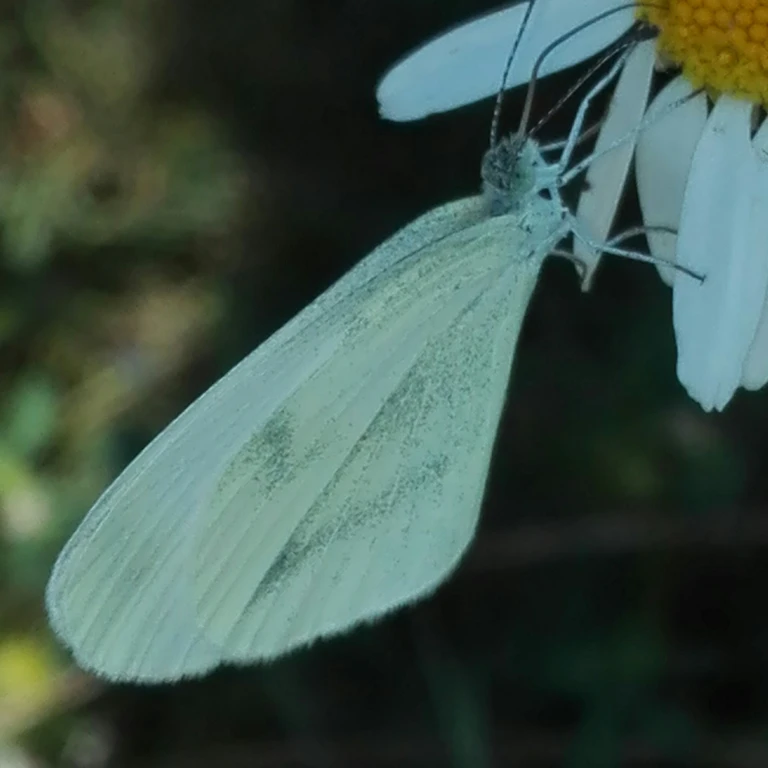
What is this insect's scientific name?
Leptidea sinapis/juvernica
